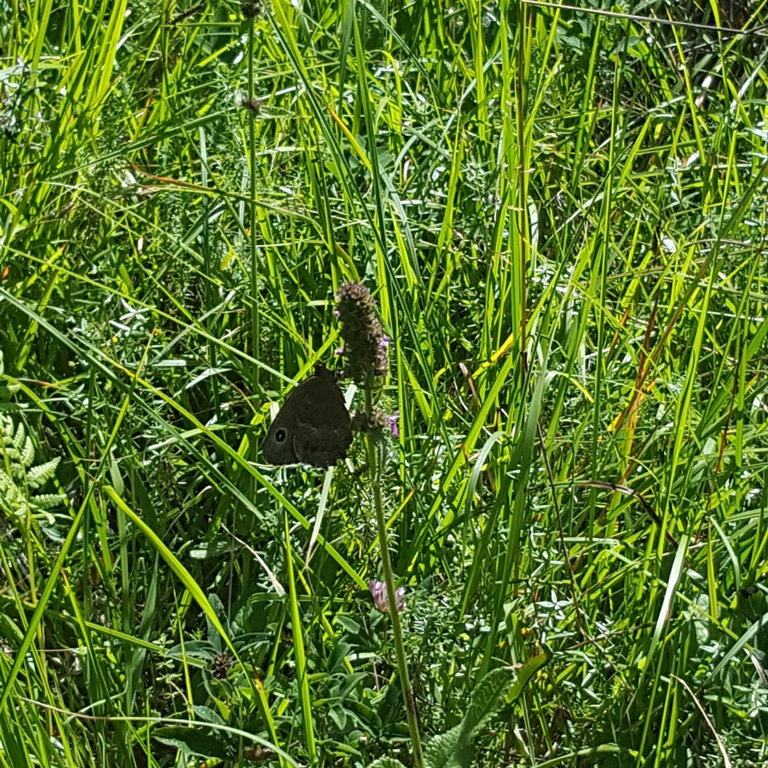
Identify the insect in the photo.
Minois dryas
